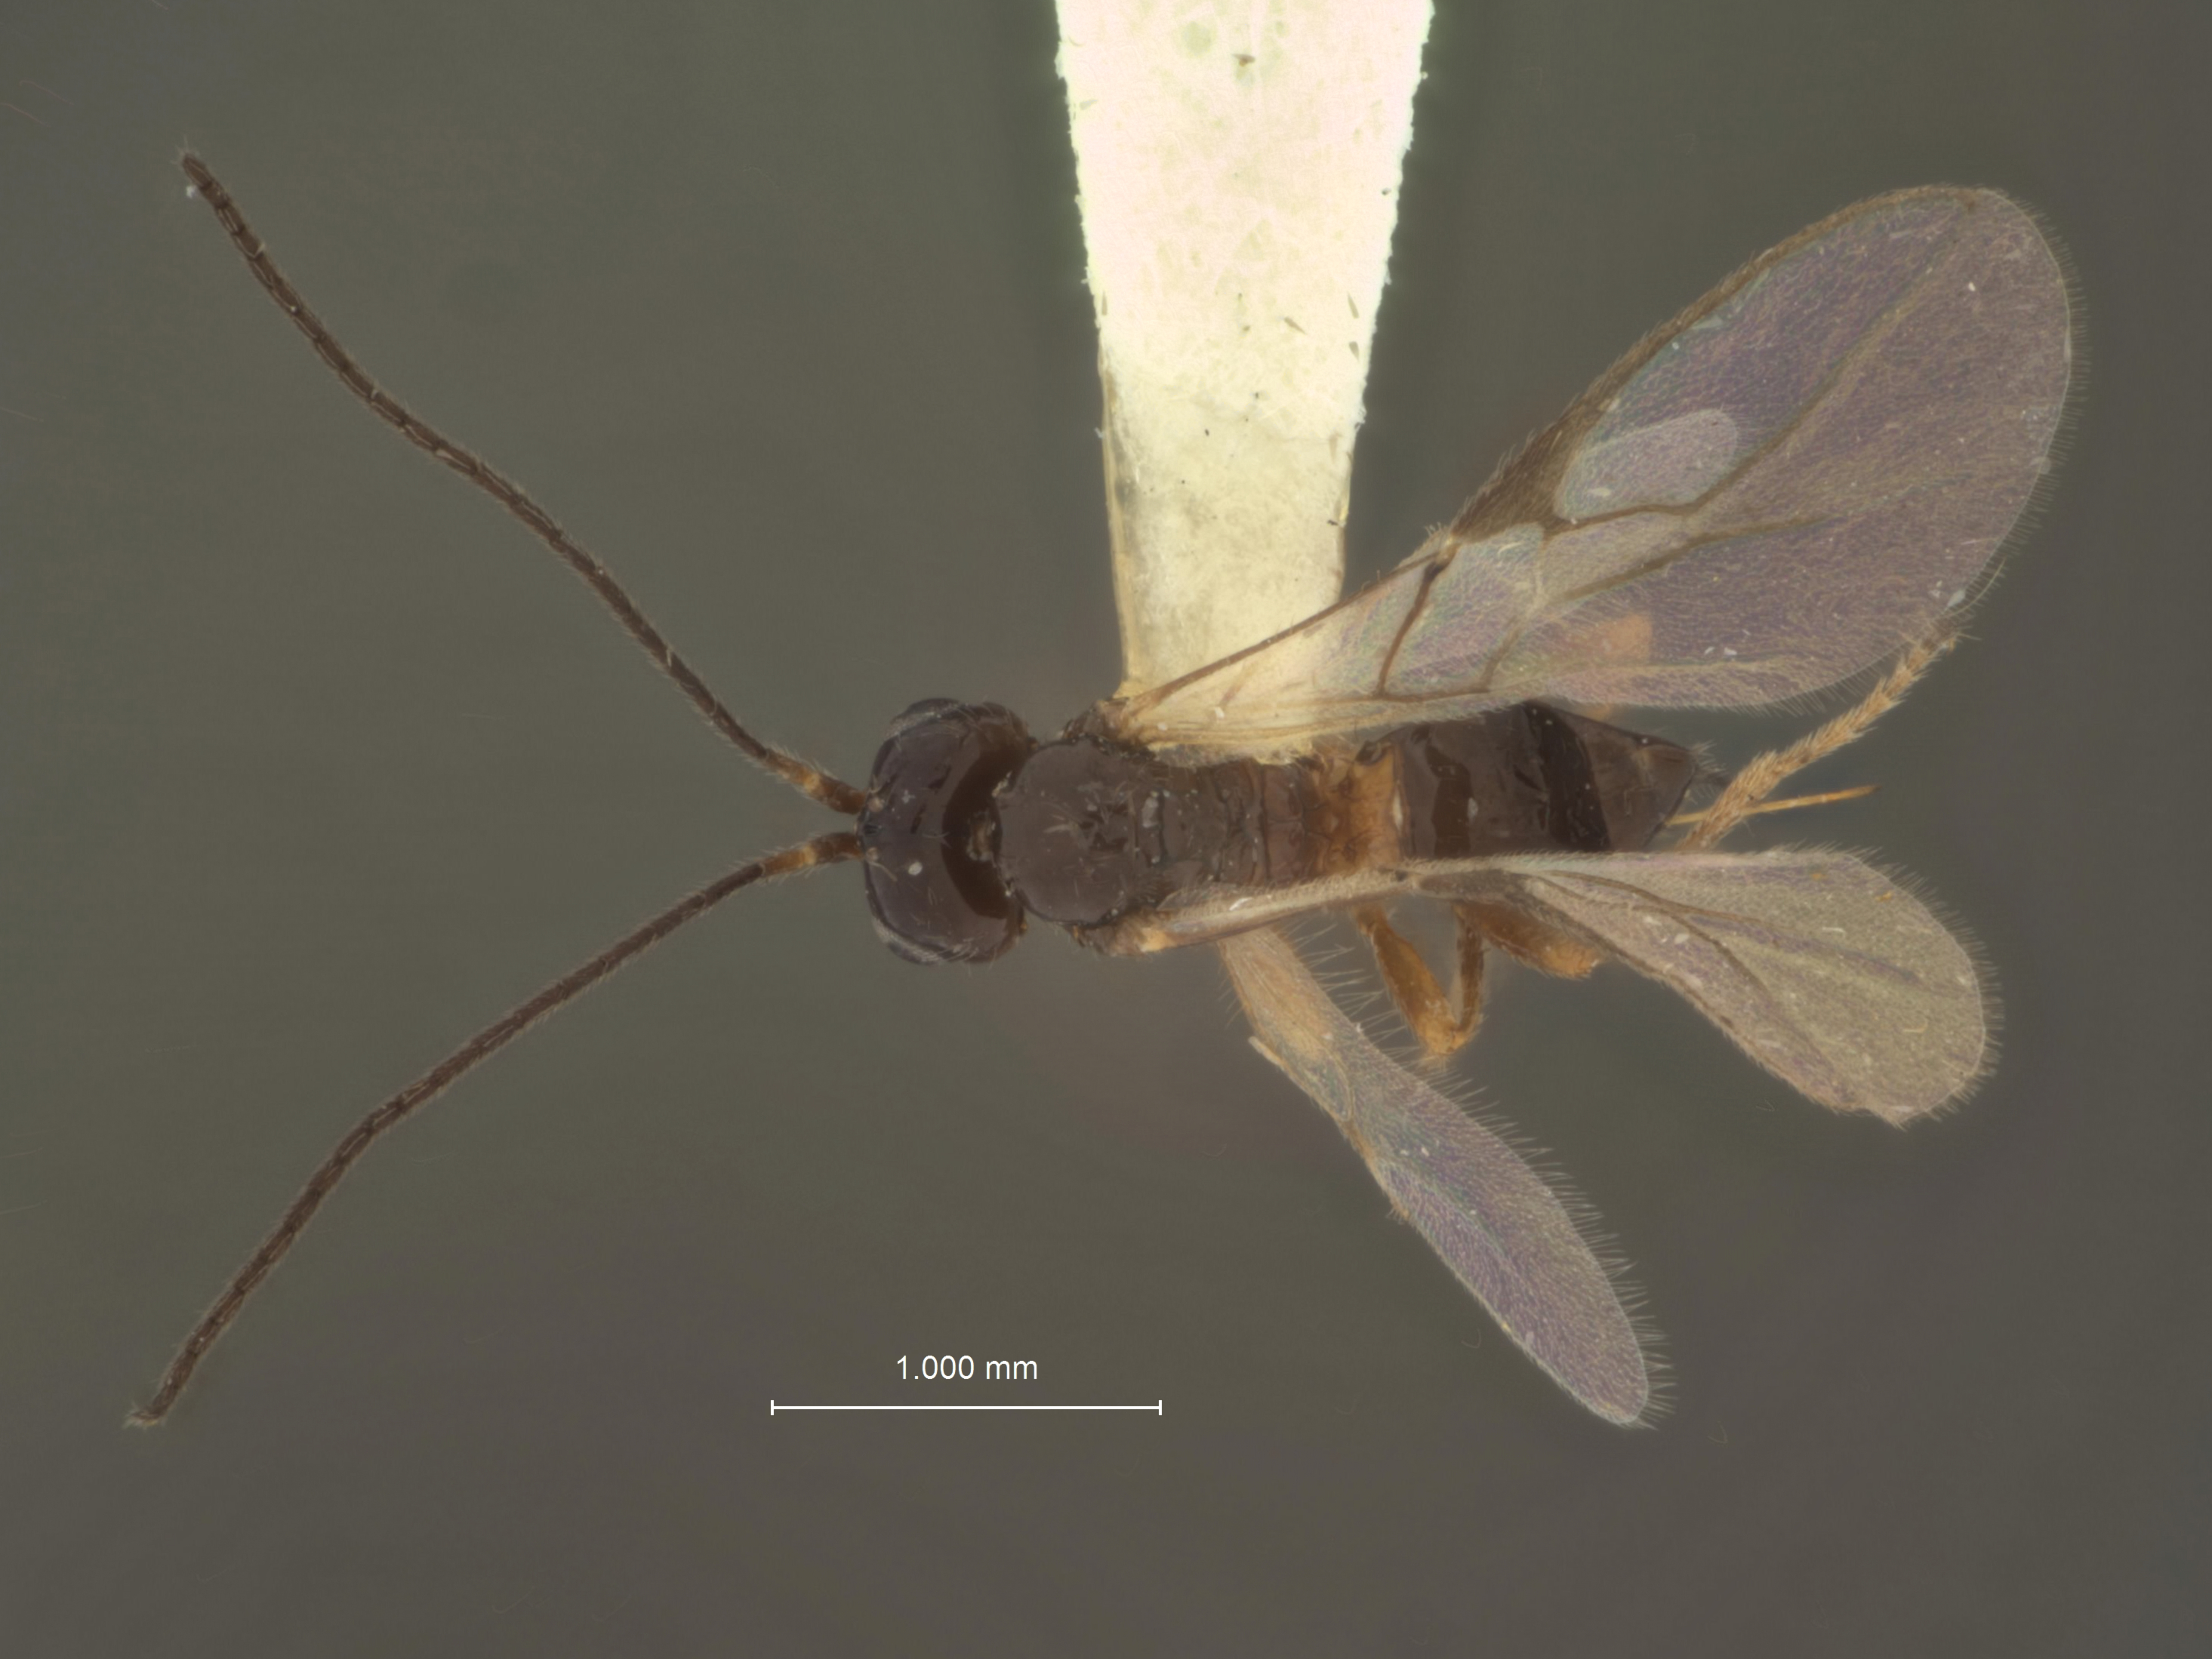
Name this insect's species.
Aphaereta marshi
